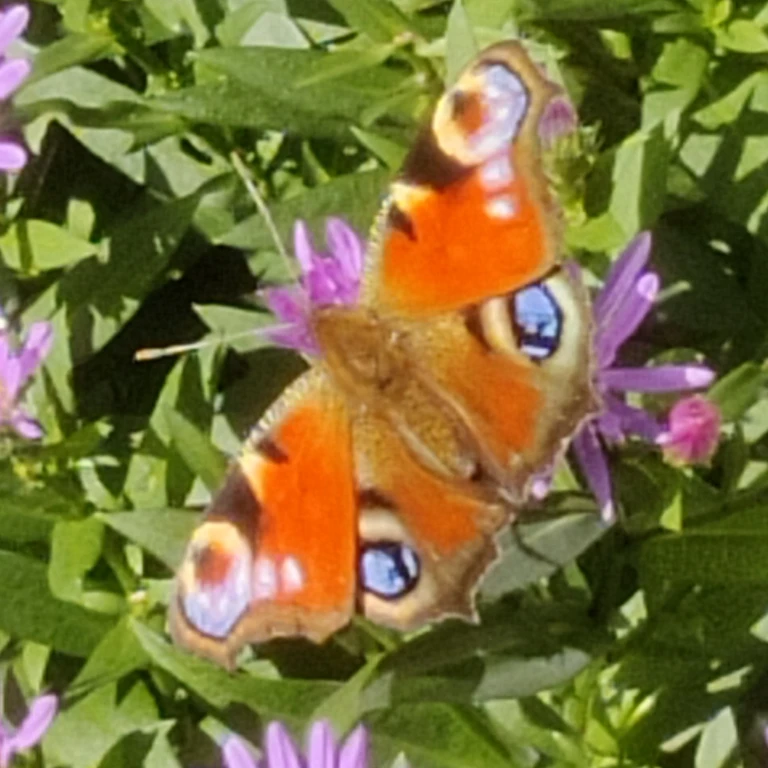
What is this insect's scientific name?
Aglais io
